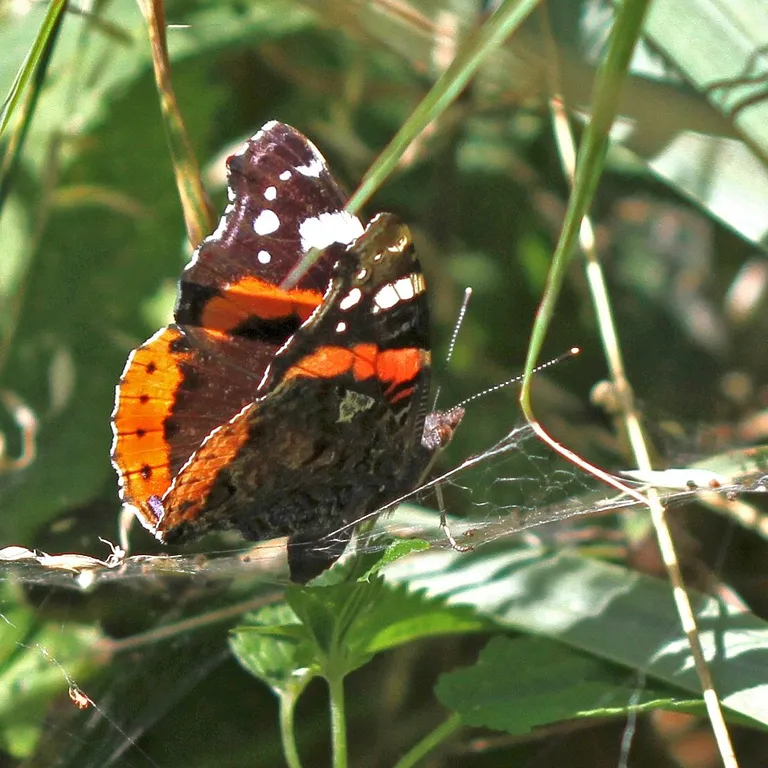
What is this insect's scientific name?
Vanessa atalanta
